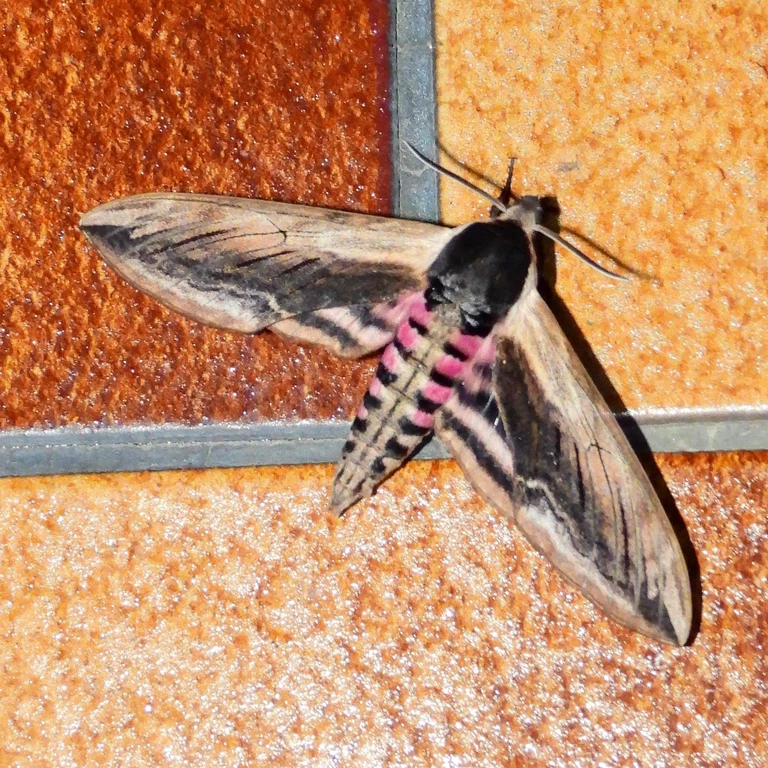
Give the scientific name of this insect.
Sphinx ligustri
